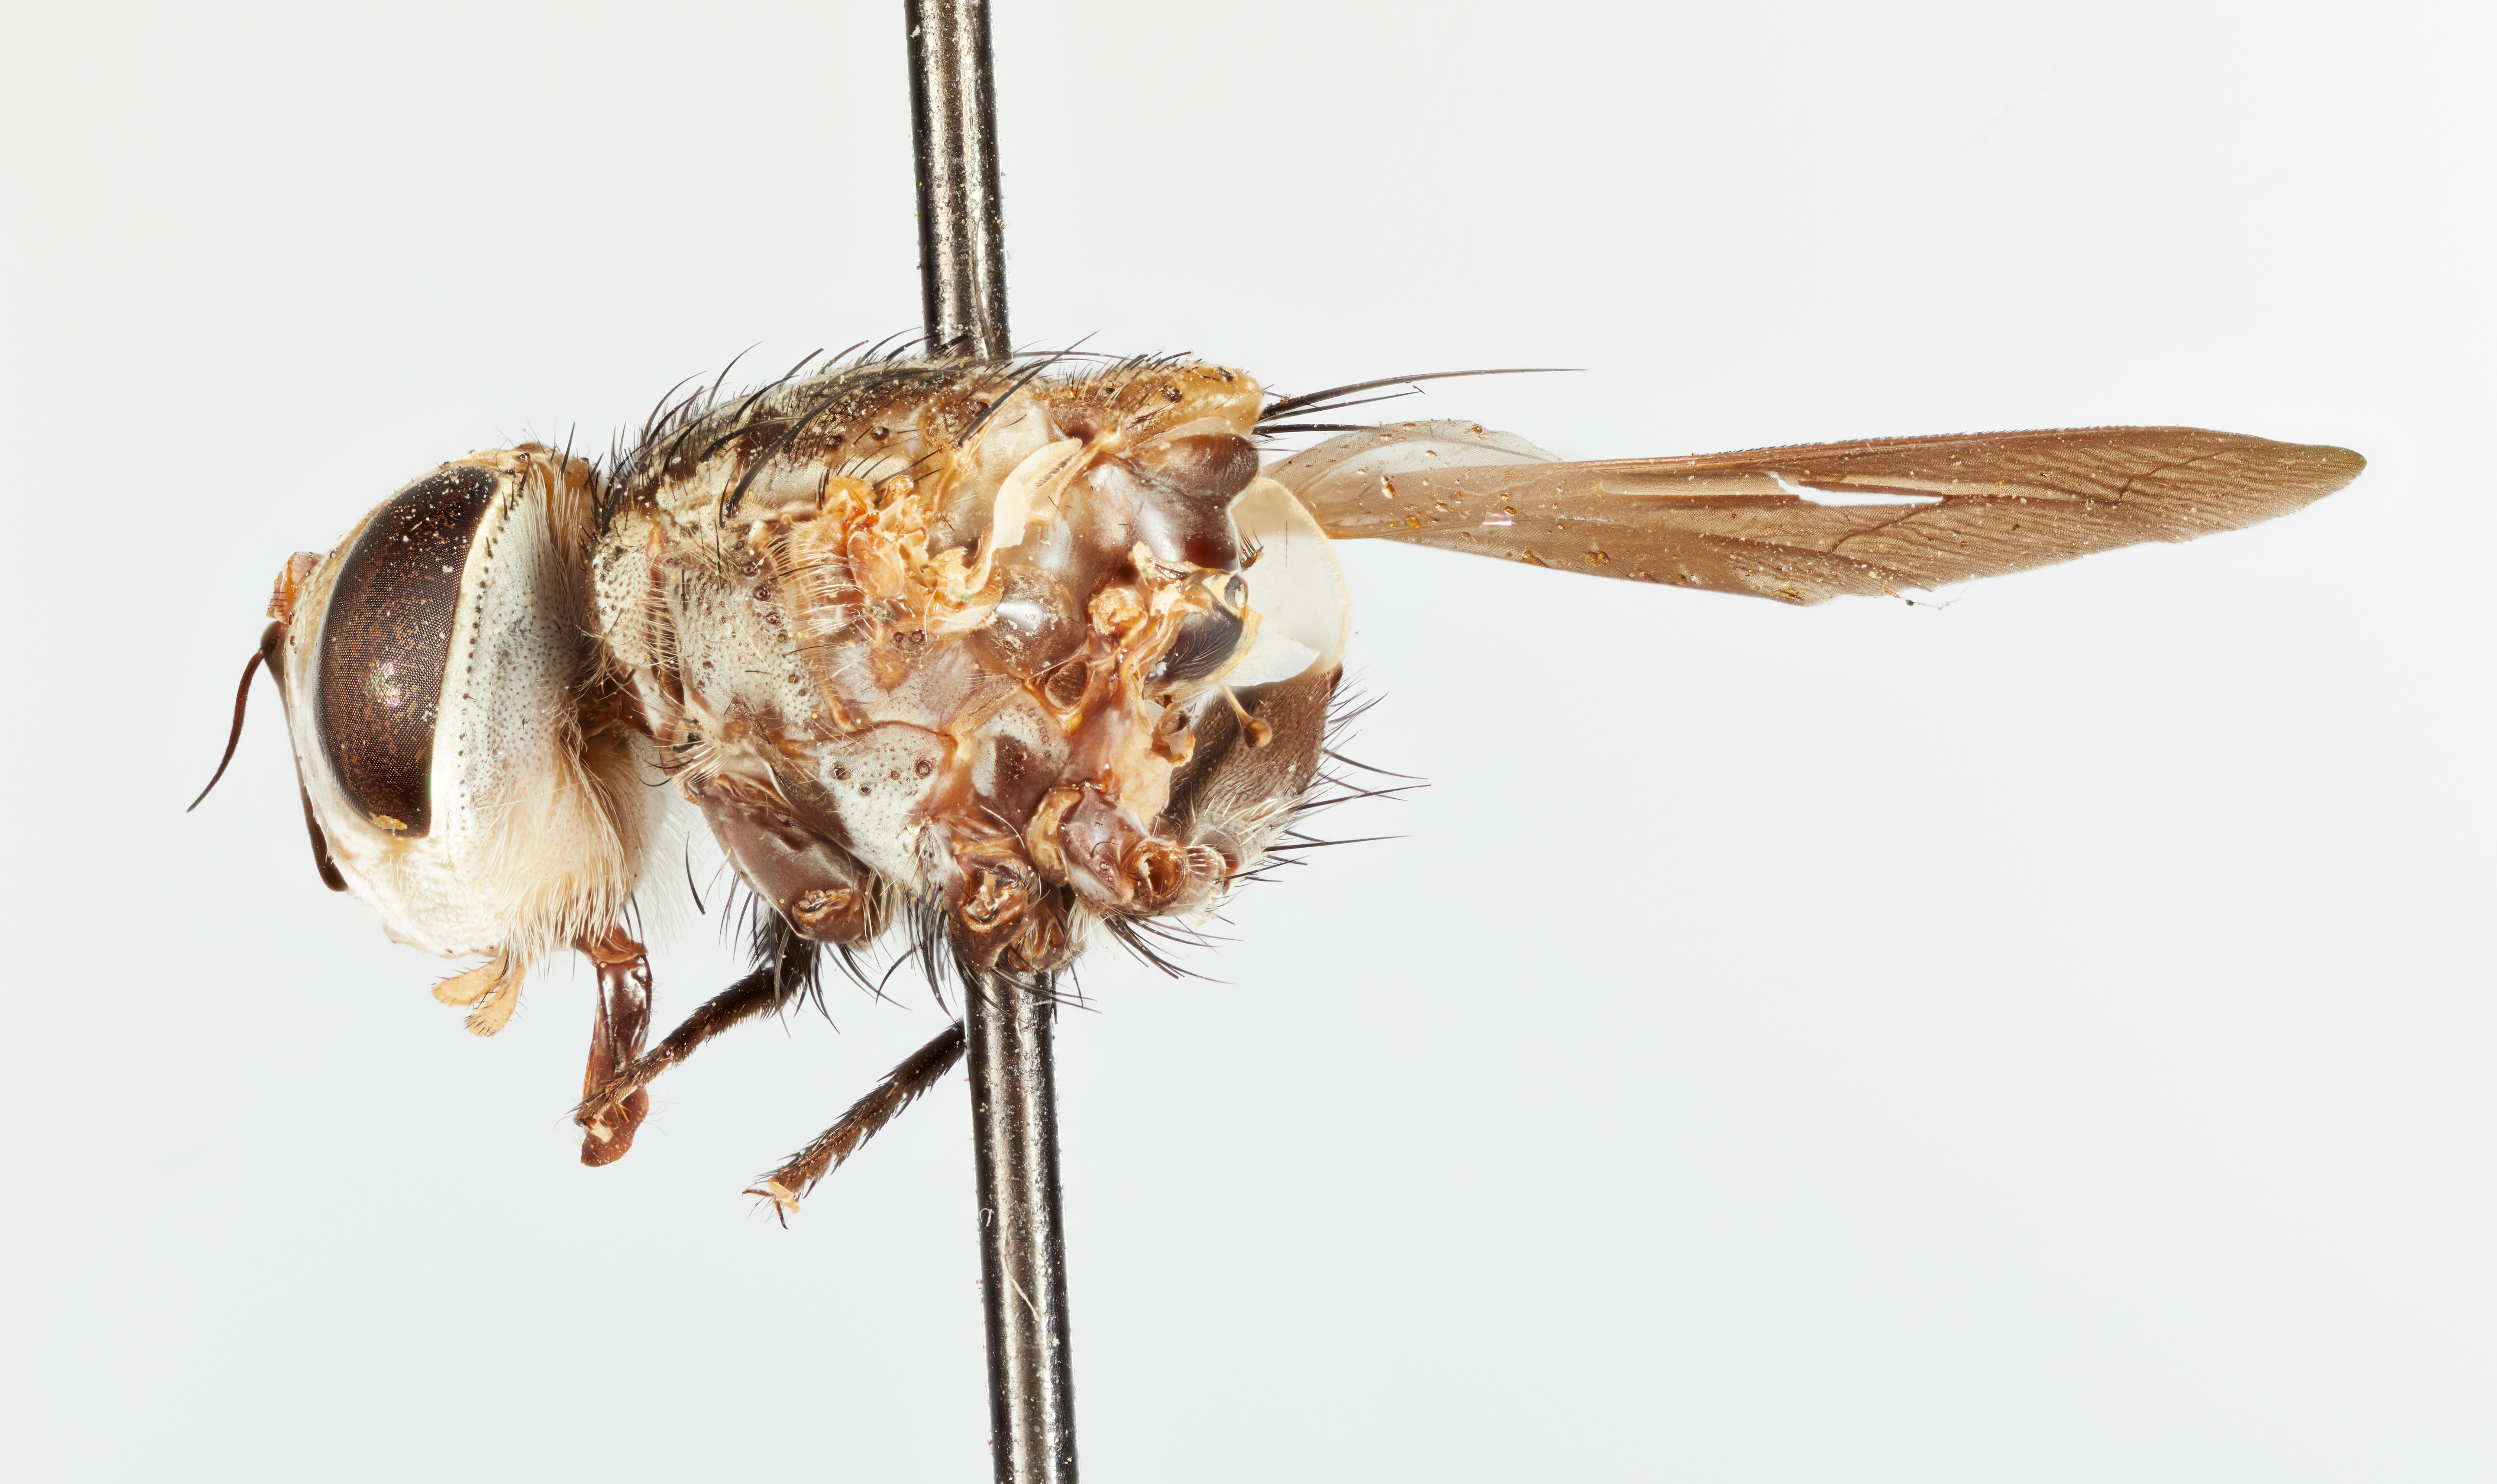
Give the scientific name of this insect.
Belvosia luteola
